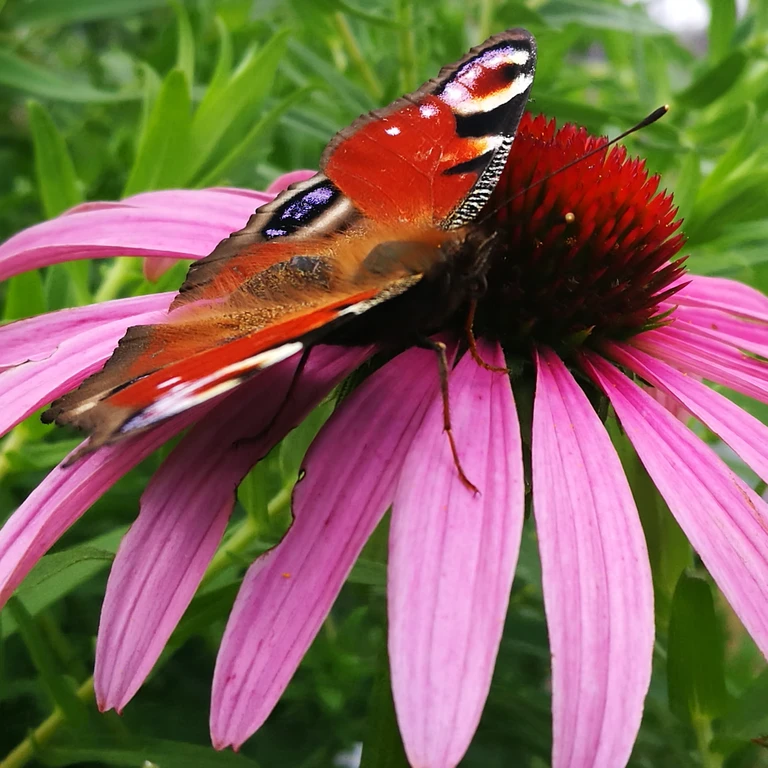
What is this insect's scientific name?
Aglais io
